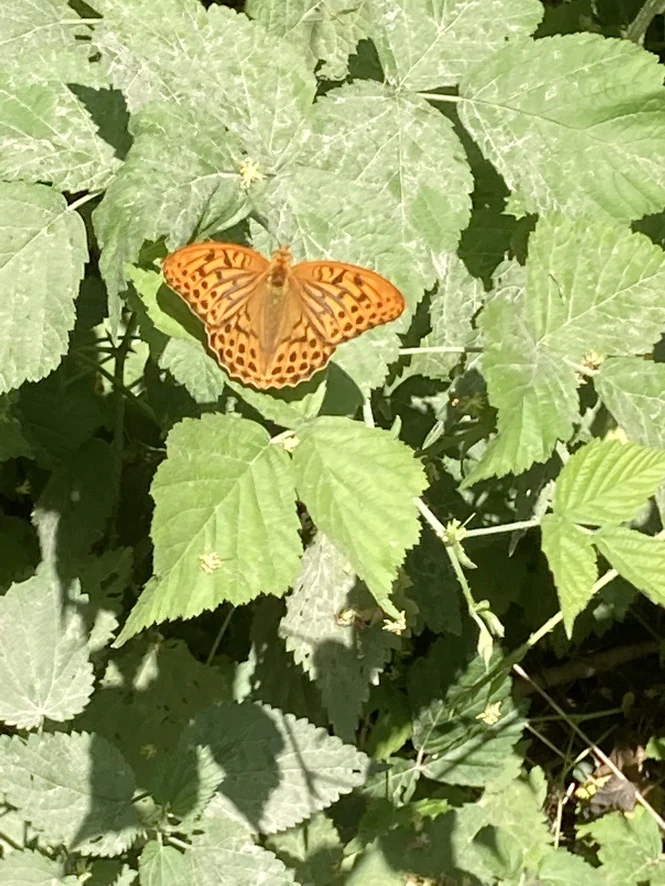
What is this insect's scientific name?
Argynnis paphia
